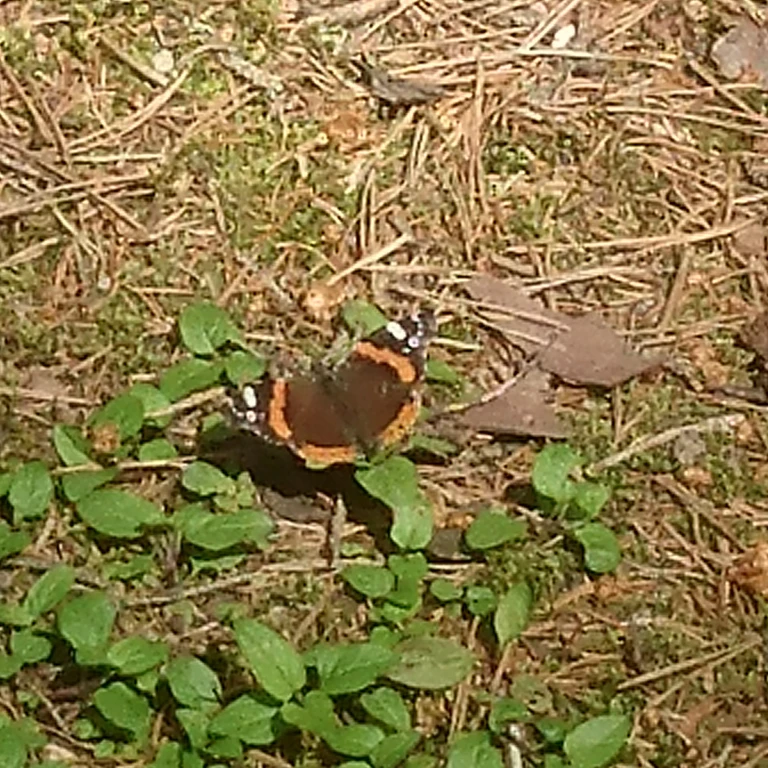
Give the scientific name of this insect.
Vanessa atalanta
